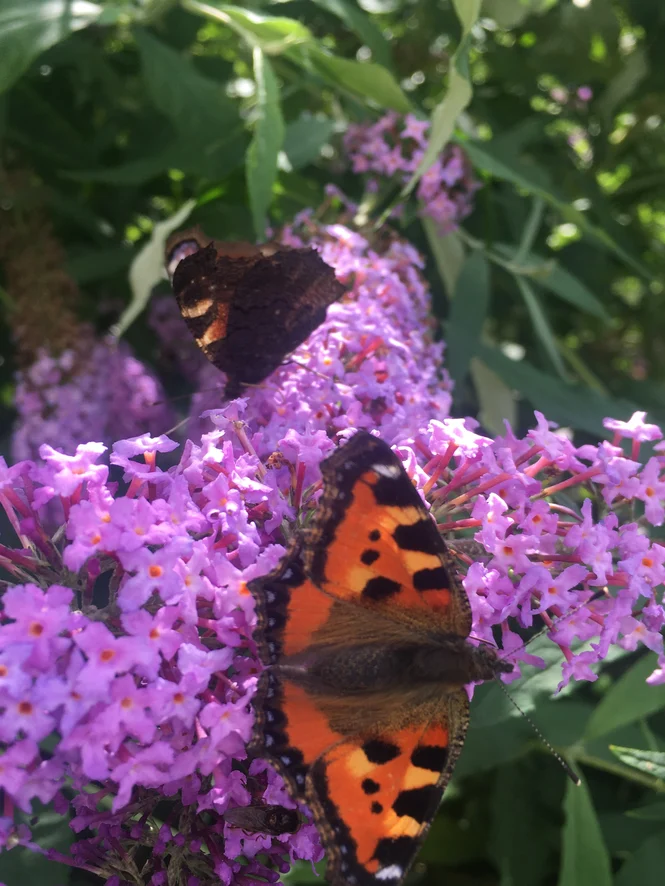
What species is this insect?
Aglais urticae
